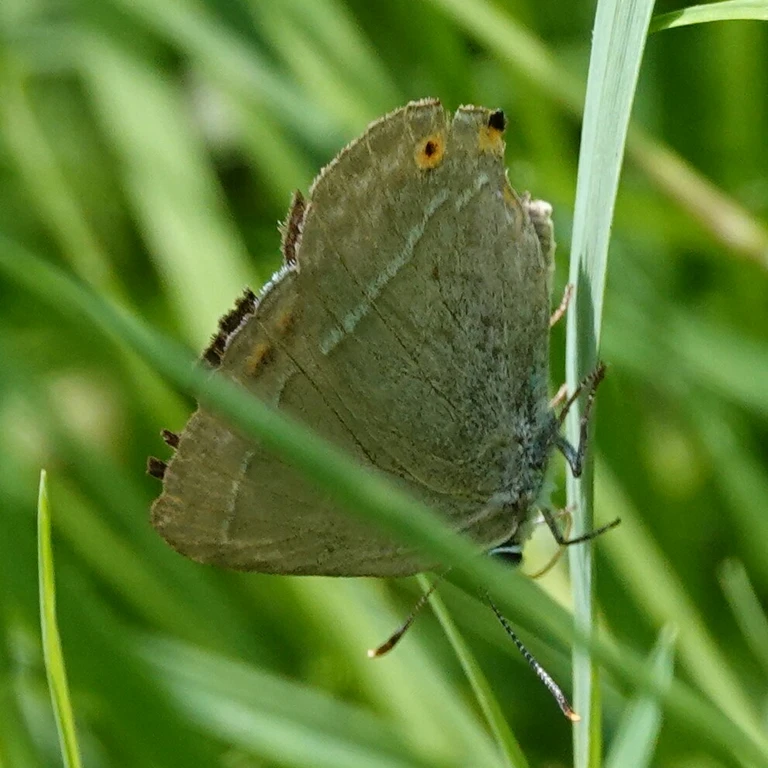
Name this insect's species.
Favonius quercus (also Quercusia quercus)
